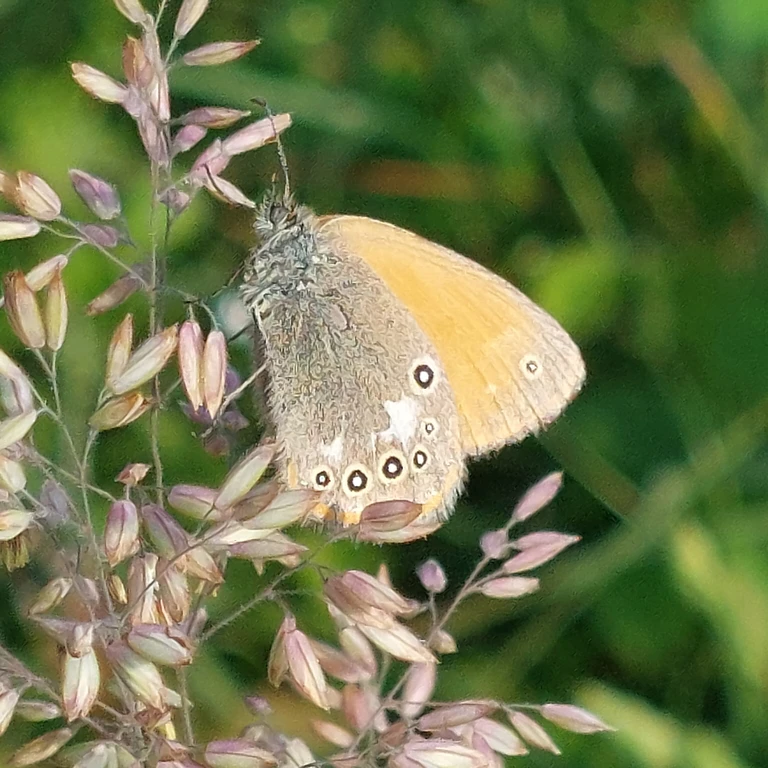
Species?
Coenonympha glycerion (also Coenonympha iphis)
